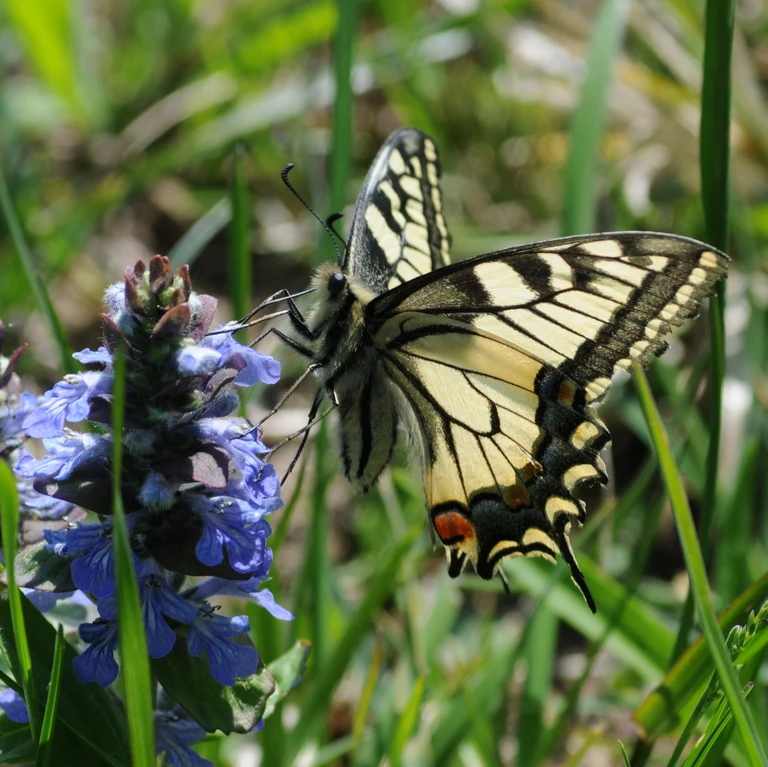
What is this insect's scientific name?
Papilio machaon
